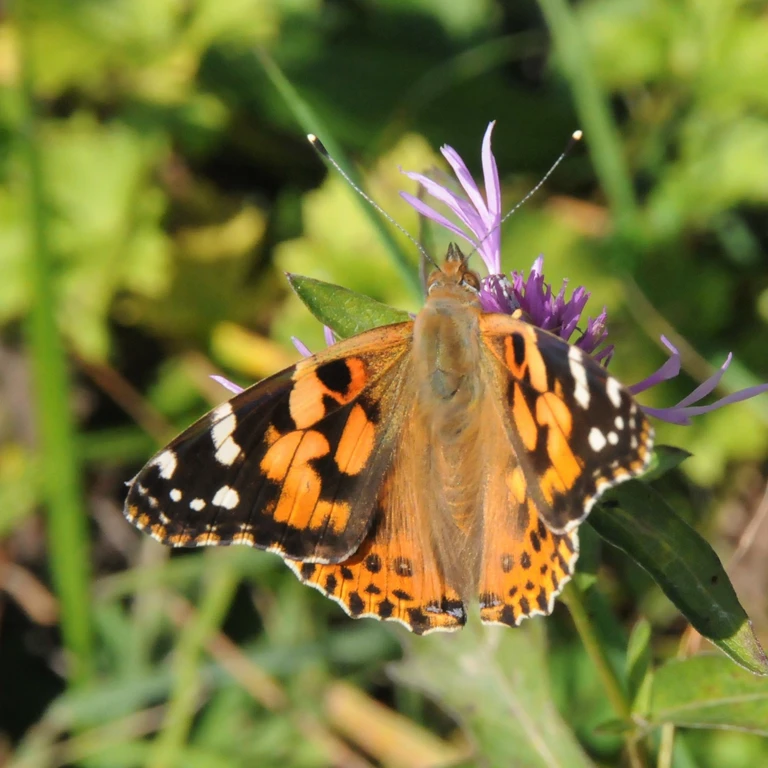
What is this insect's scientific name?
Vanessa cardui
